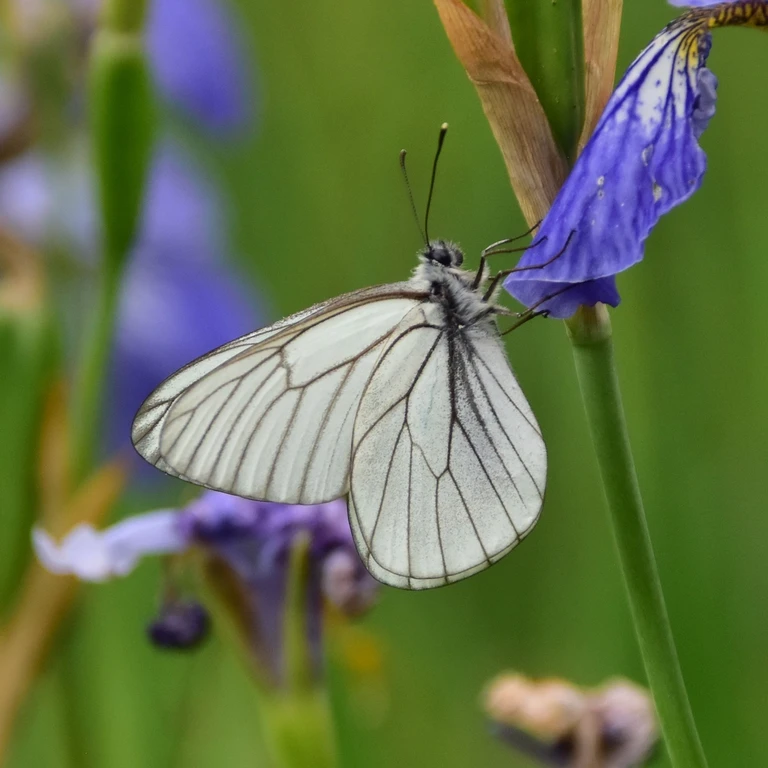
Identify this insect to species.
Aporia crataegi
